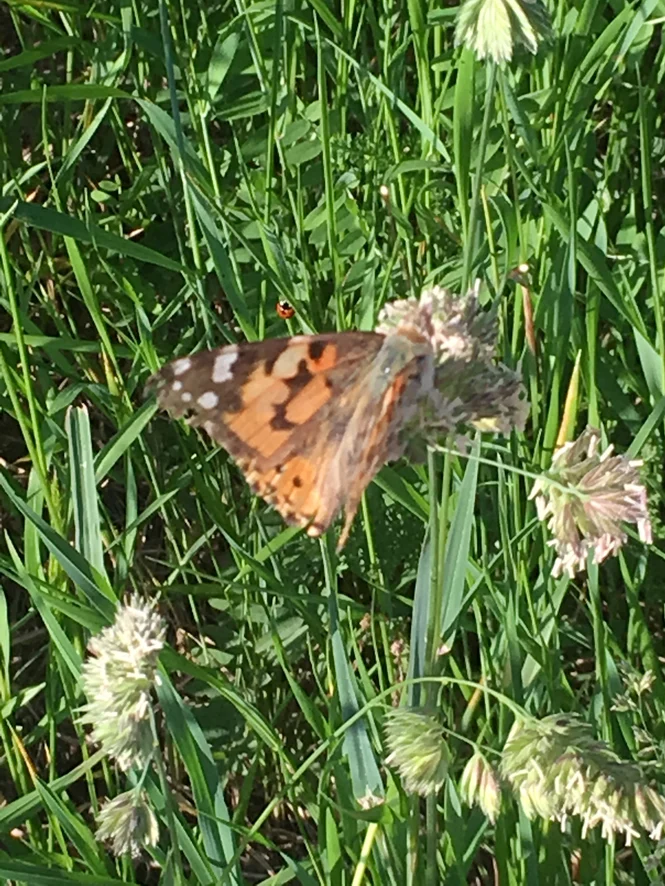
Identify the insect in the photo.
Vanessa cardui
